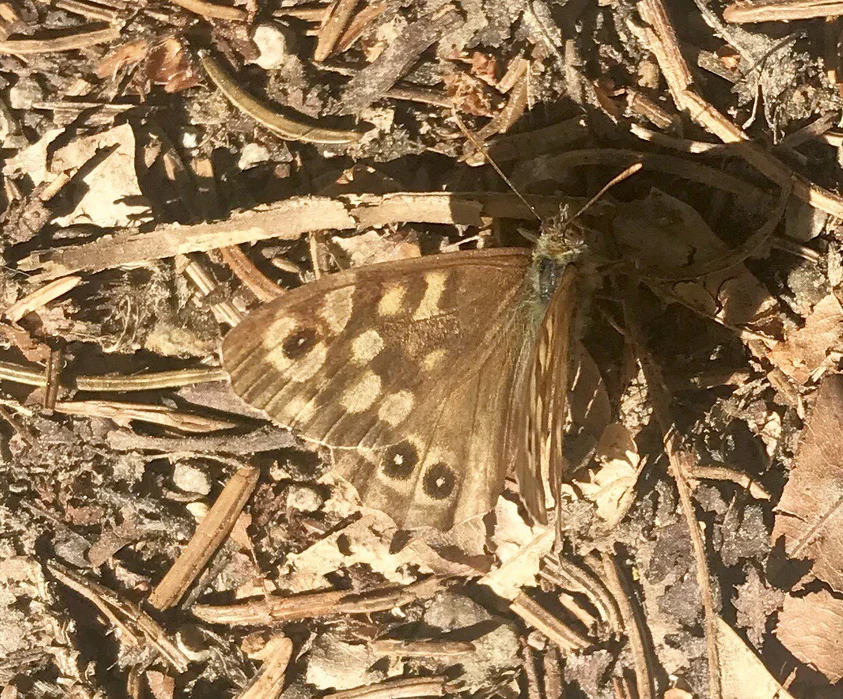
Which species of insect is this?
Pararge aegeria
